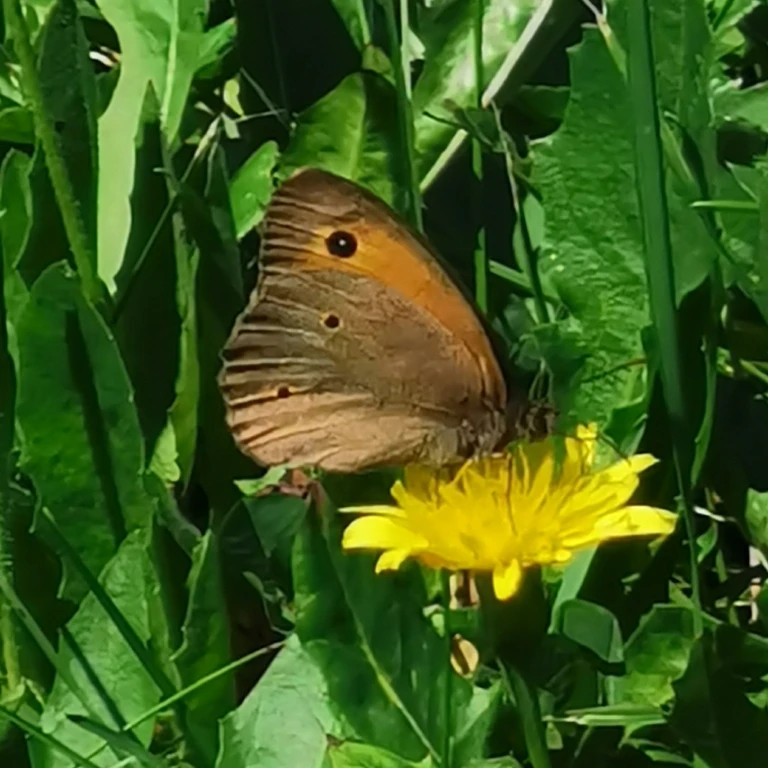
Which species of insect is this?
Maniola jurtina
